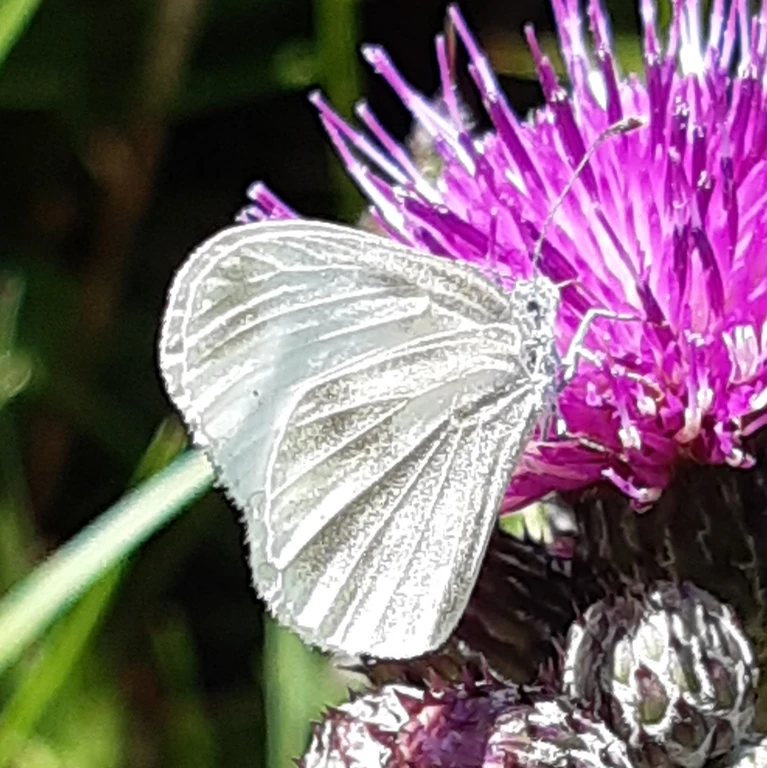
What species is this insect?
Leptidea sinapis/juvernica
